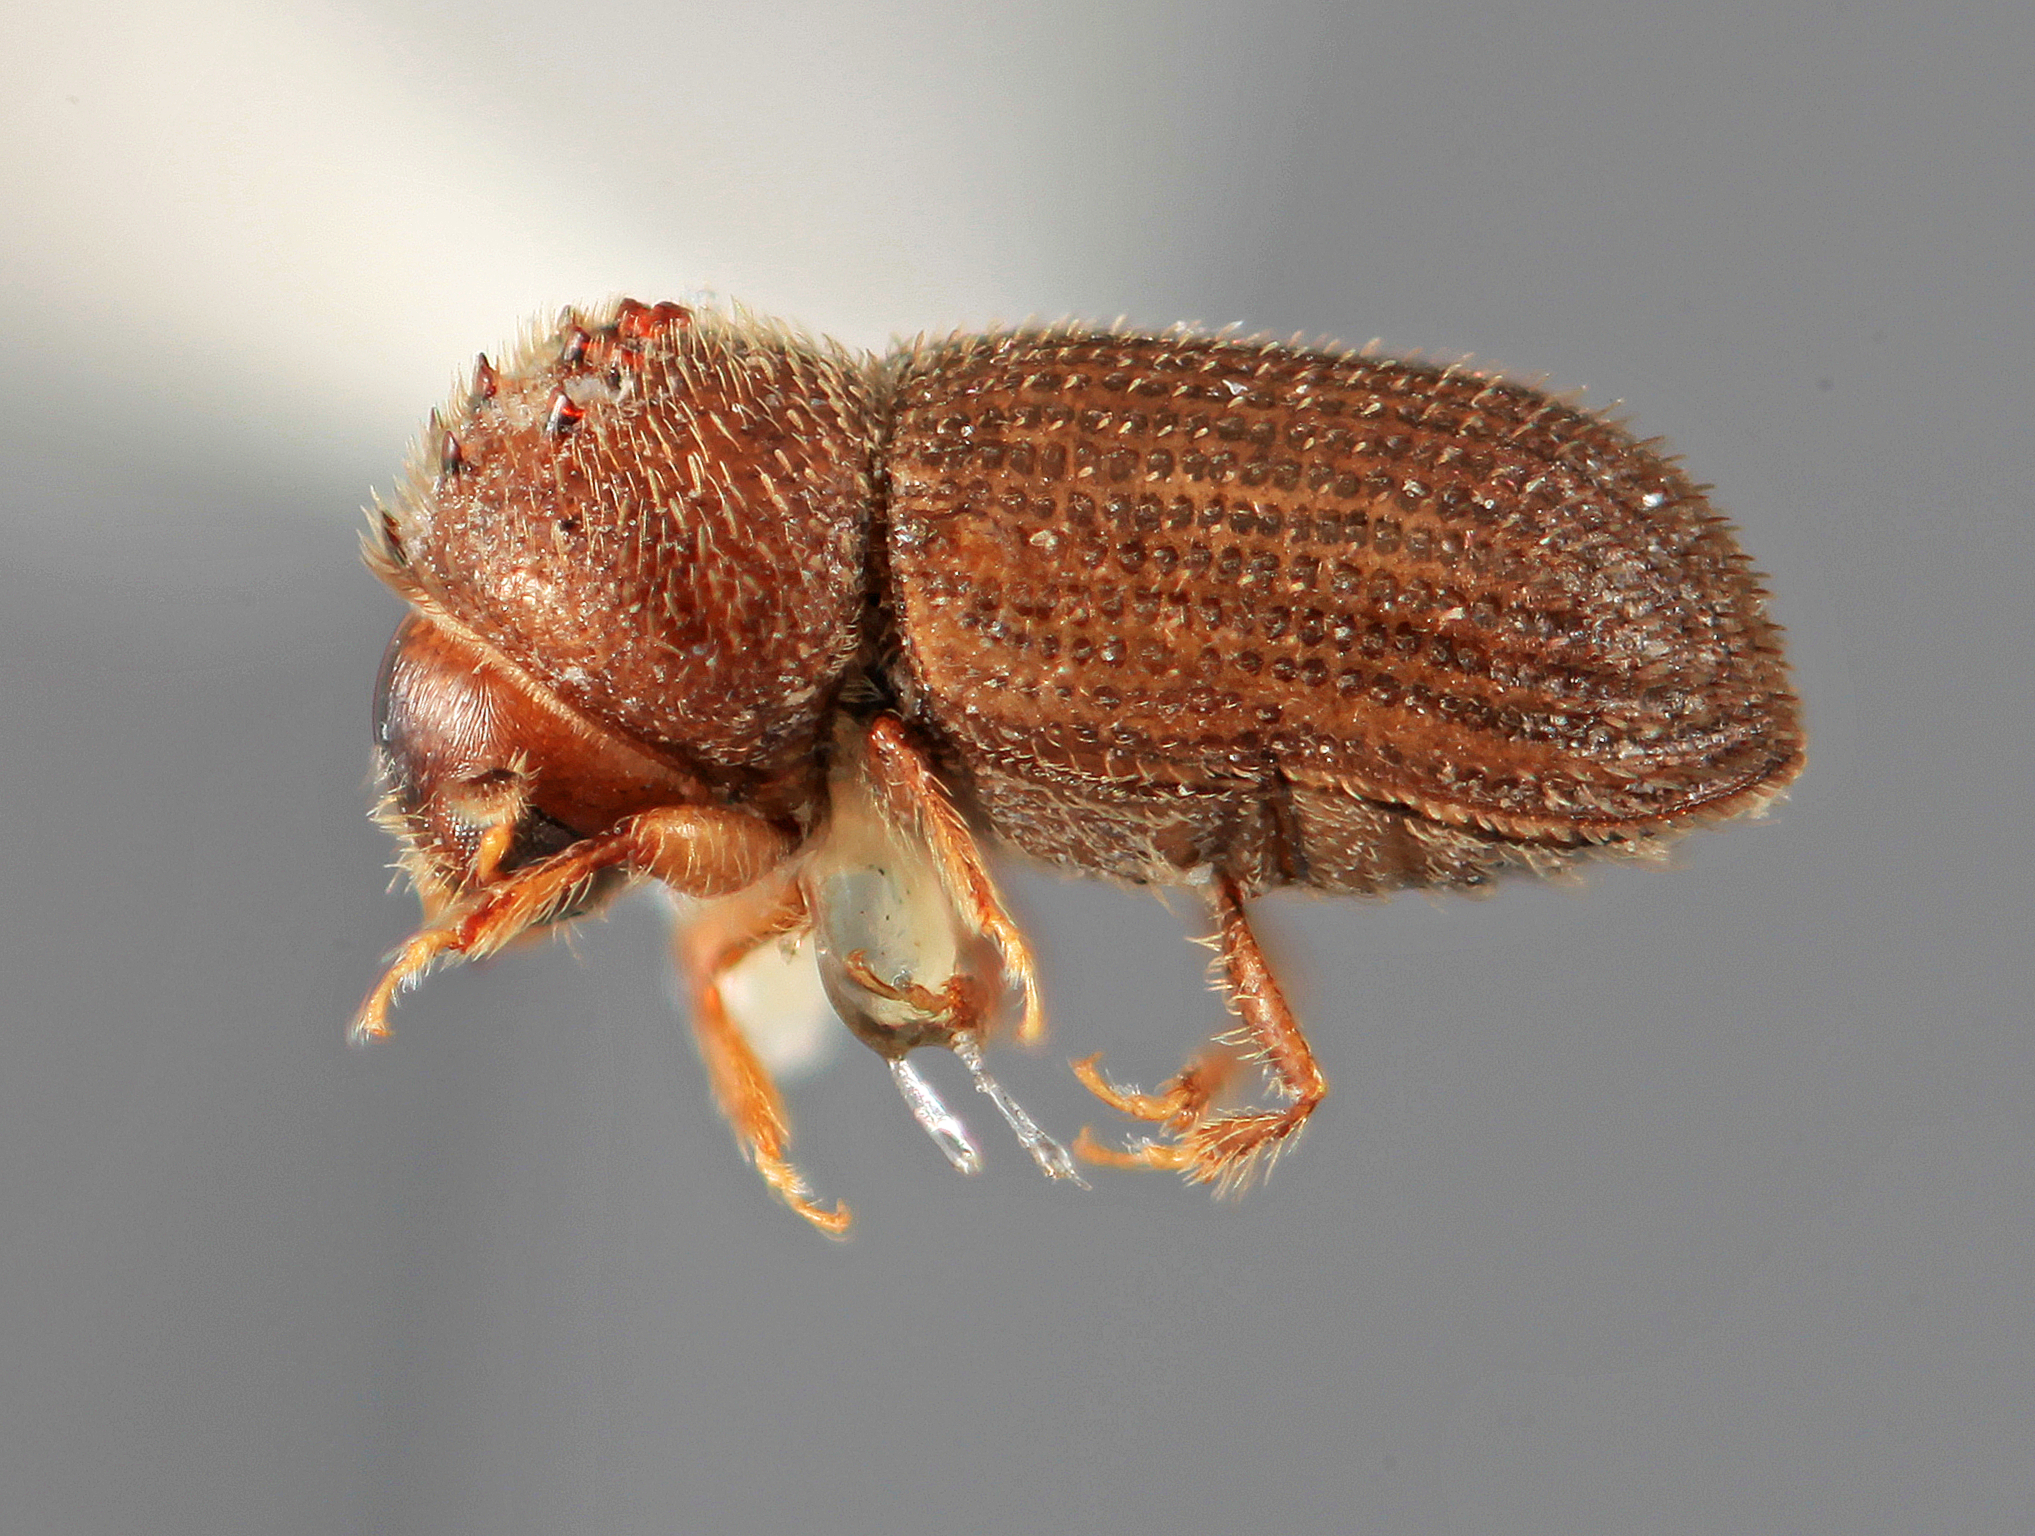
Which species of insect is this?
Hypothenemus indigens
